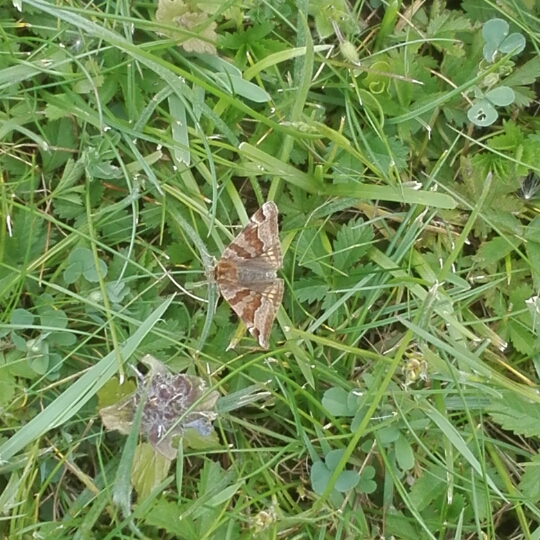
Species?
Euclidia glyphica
